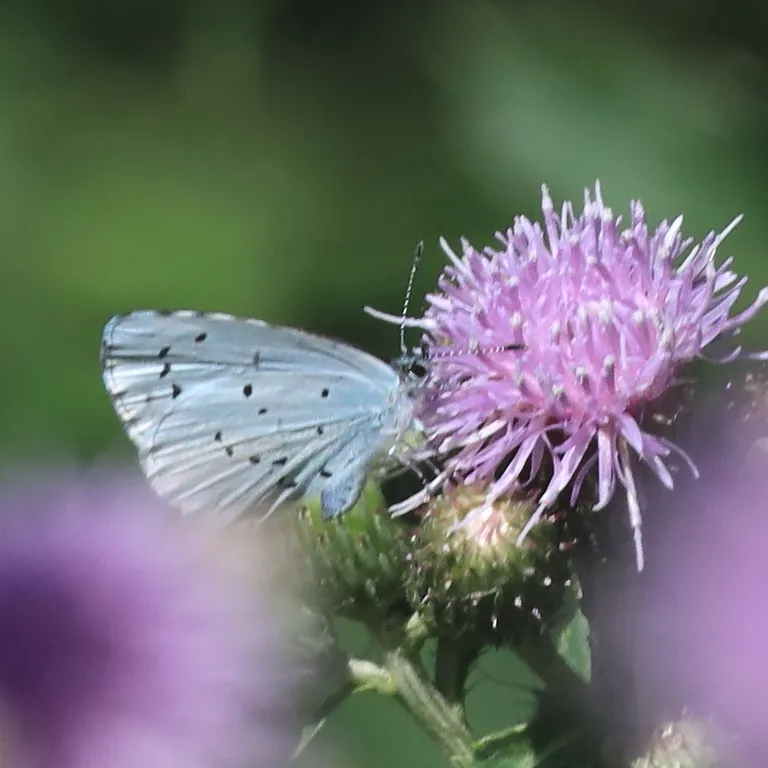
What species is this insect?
Celastrina argiolus
